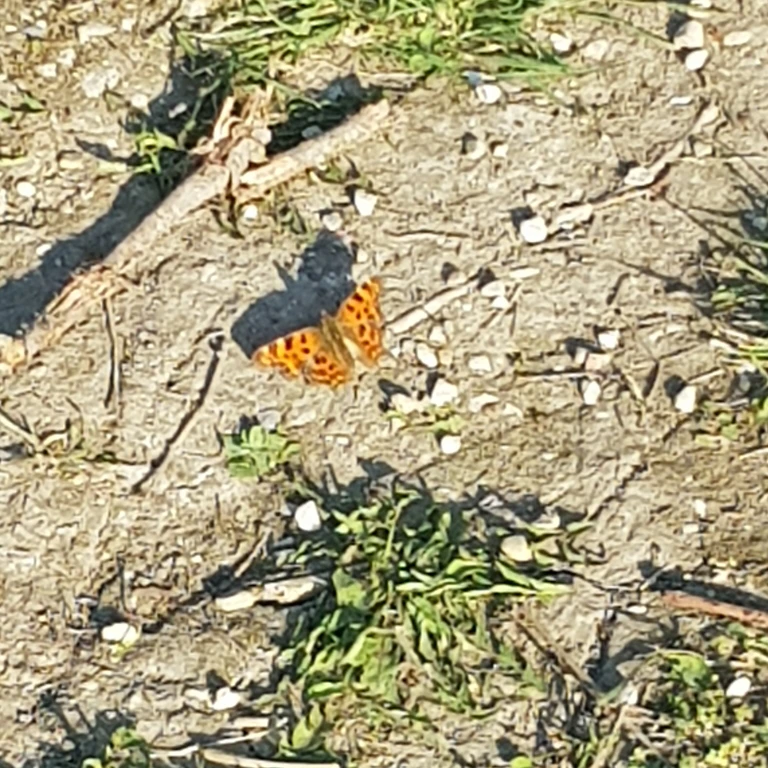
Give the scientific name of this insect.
Polygonia c-album
